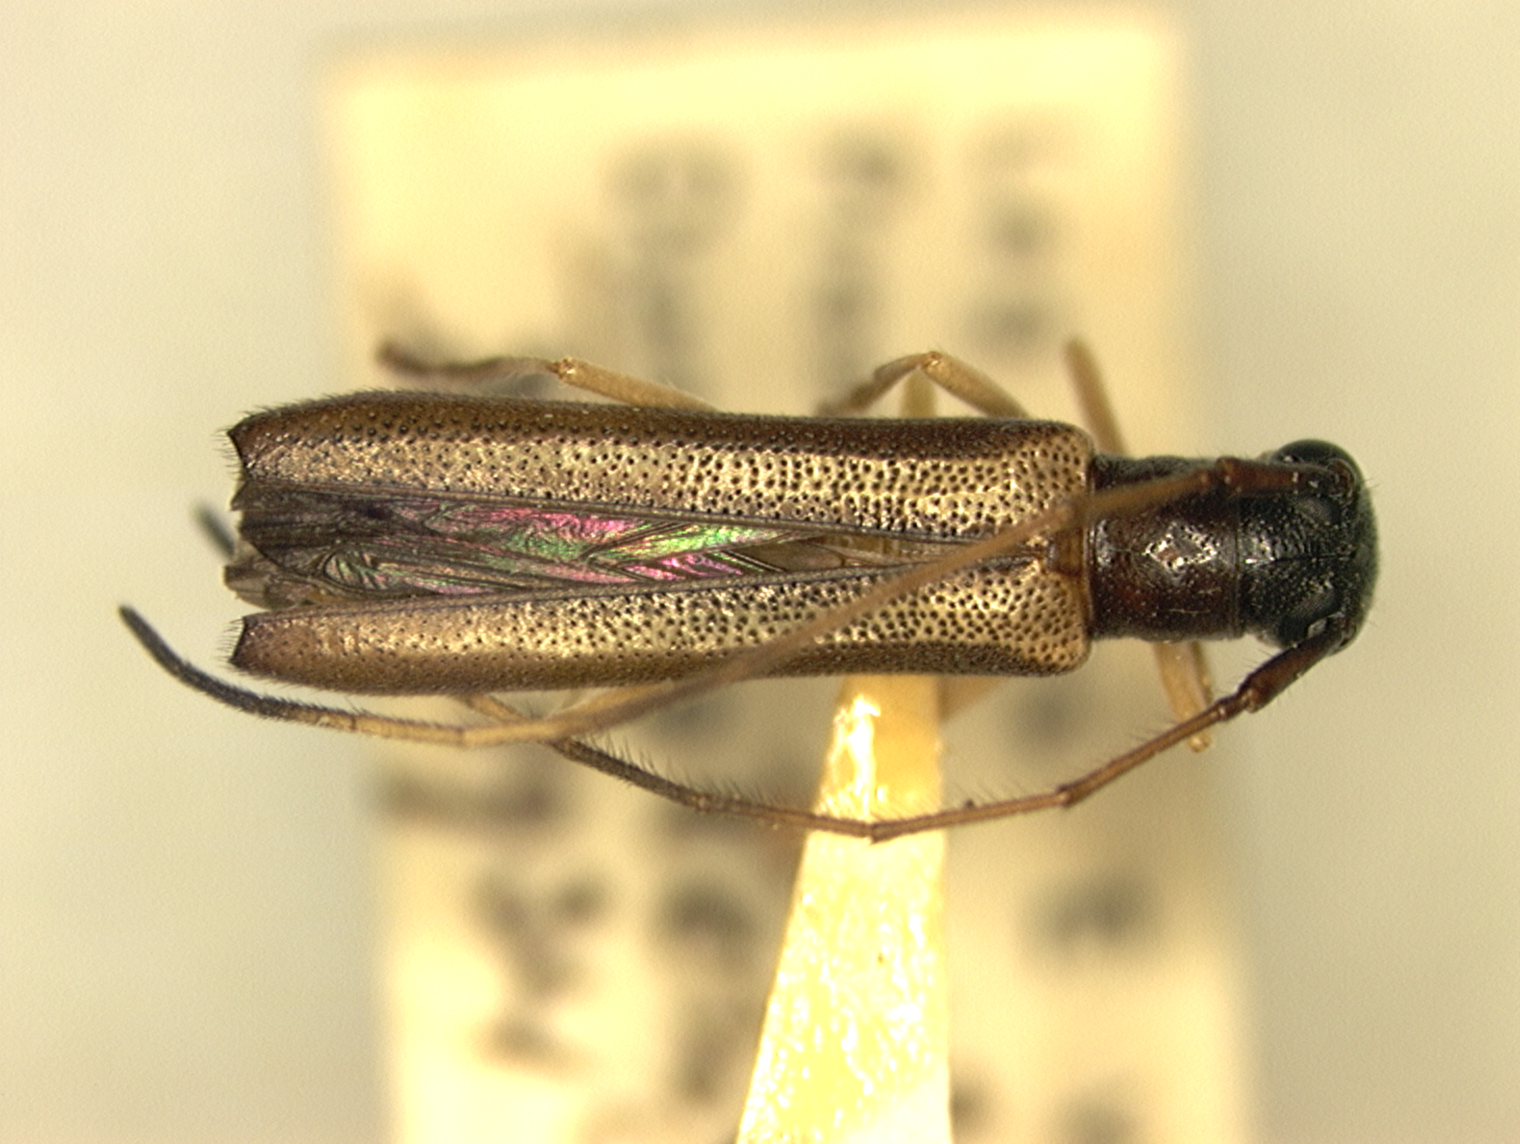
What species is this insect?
Oberea walshae (also Obereopsis walshae)
